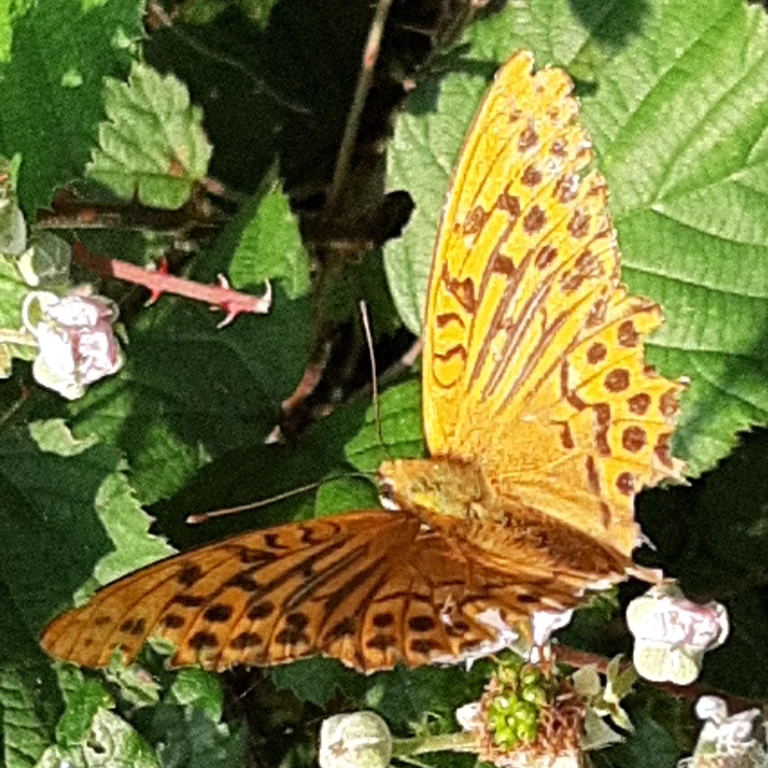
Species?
Argynnis paphia
